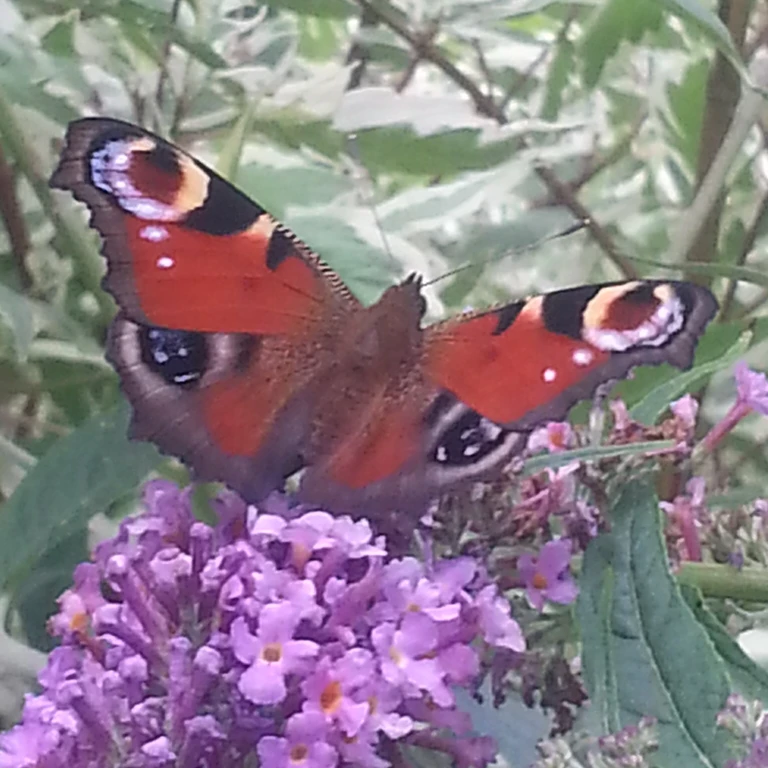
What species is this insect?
Aglais io
